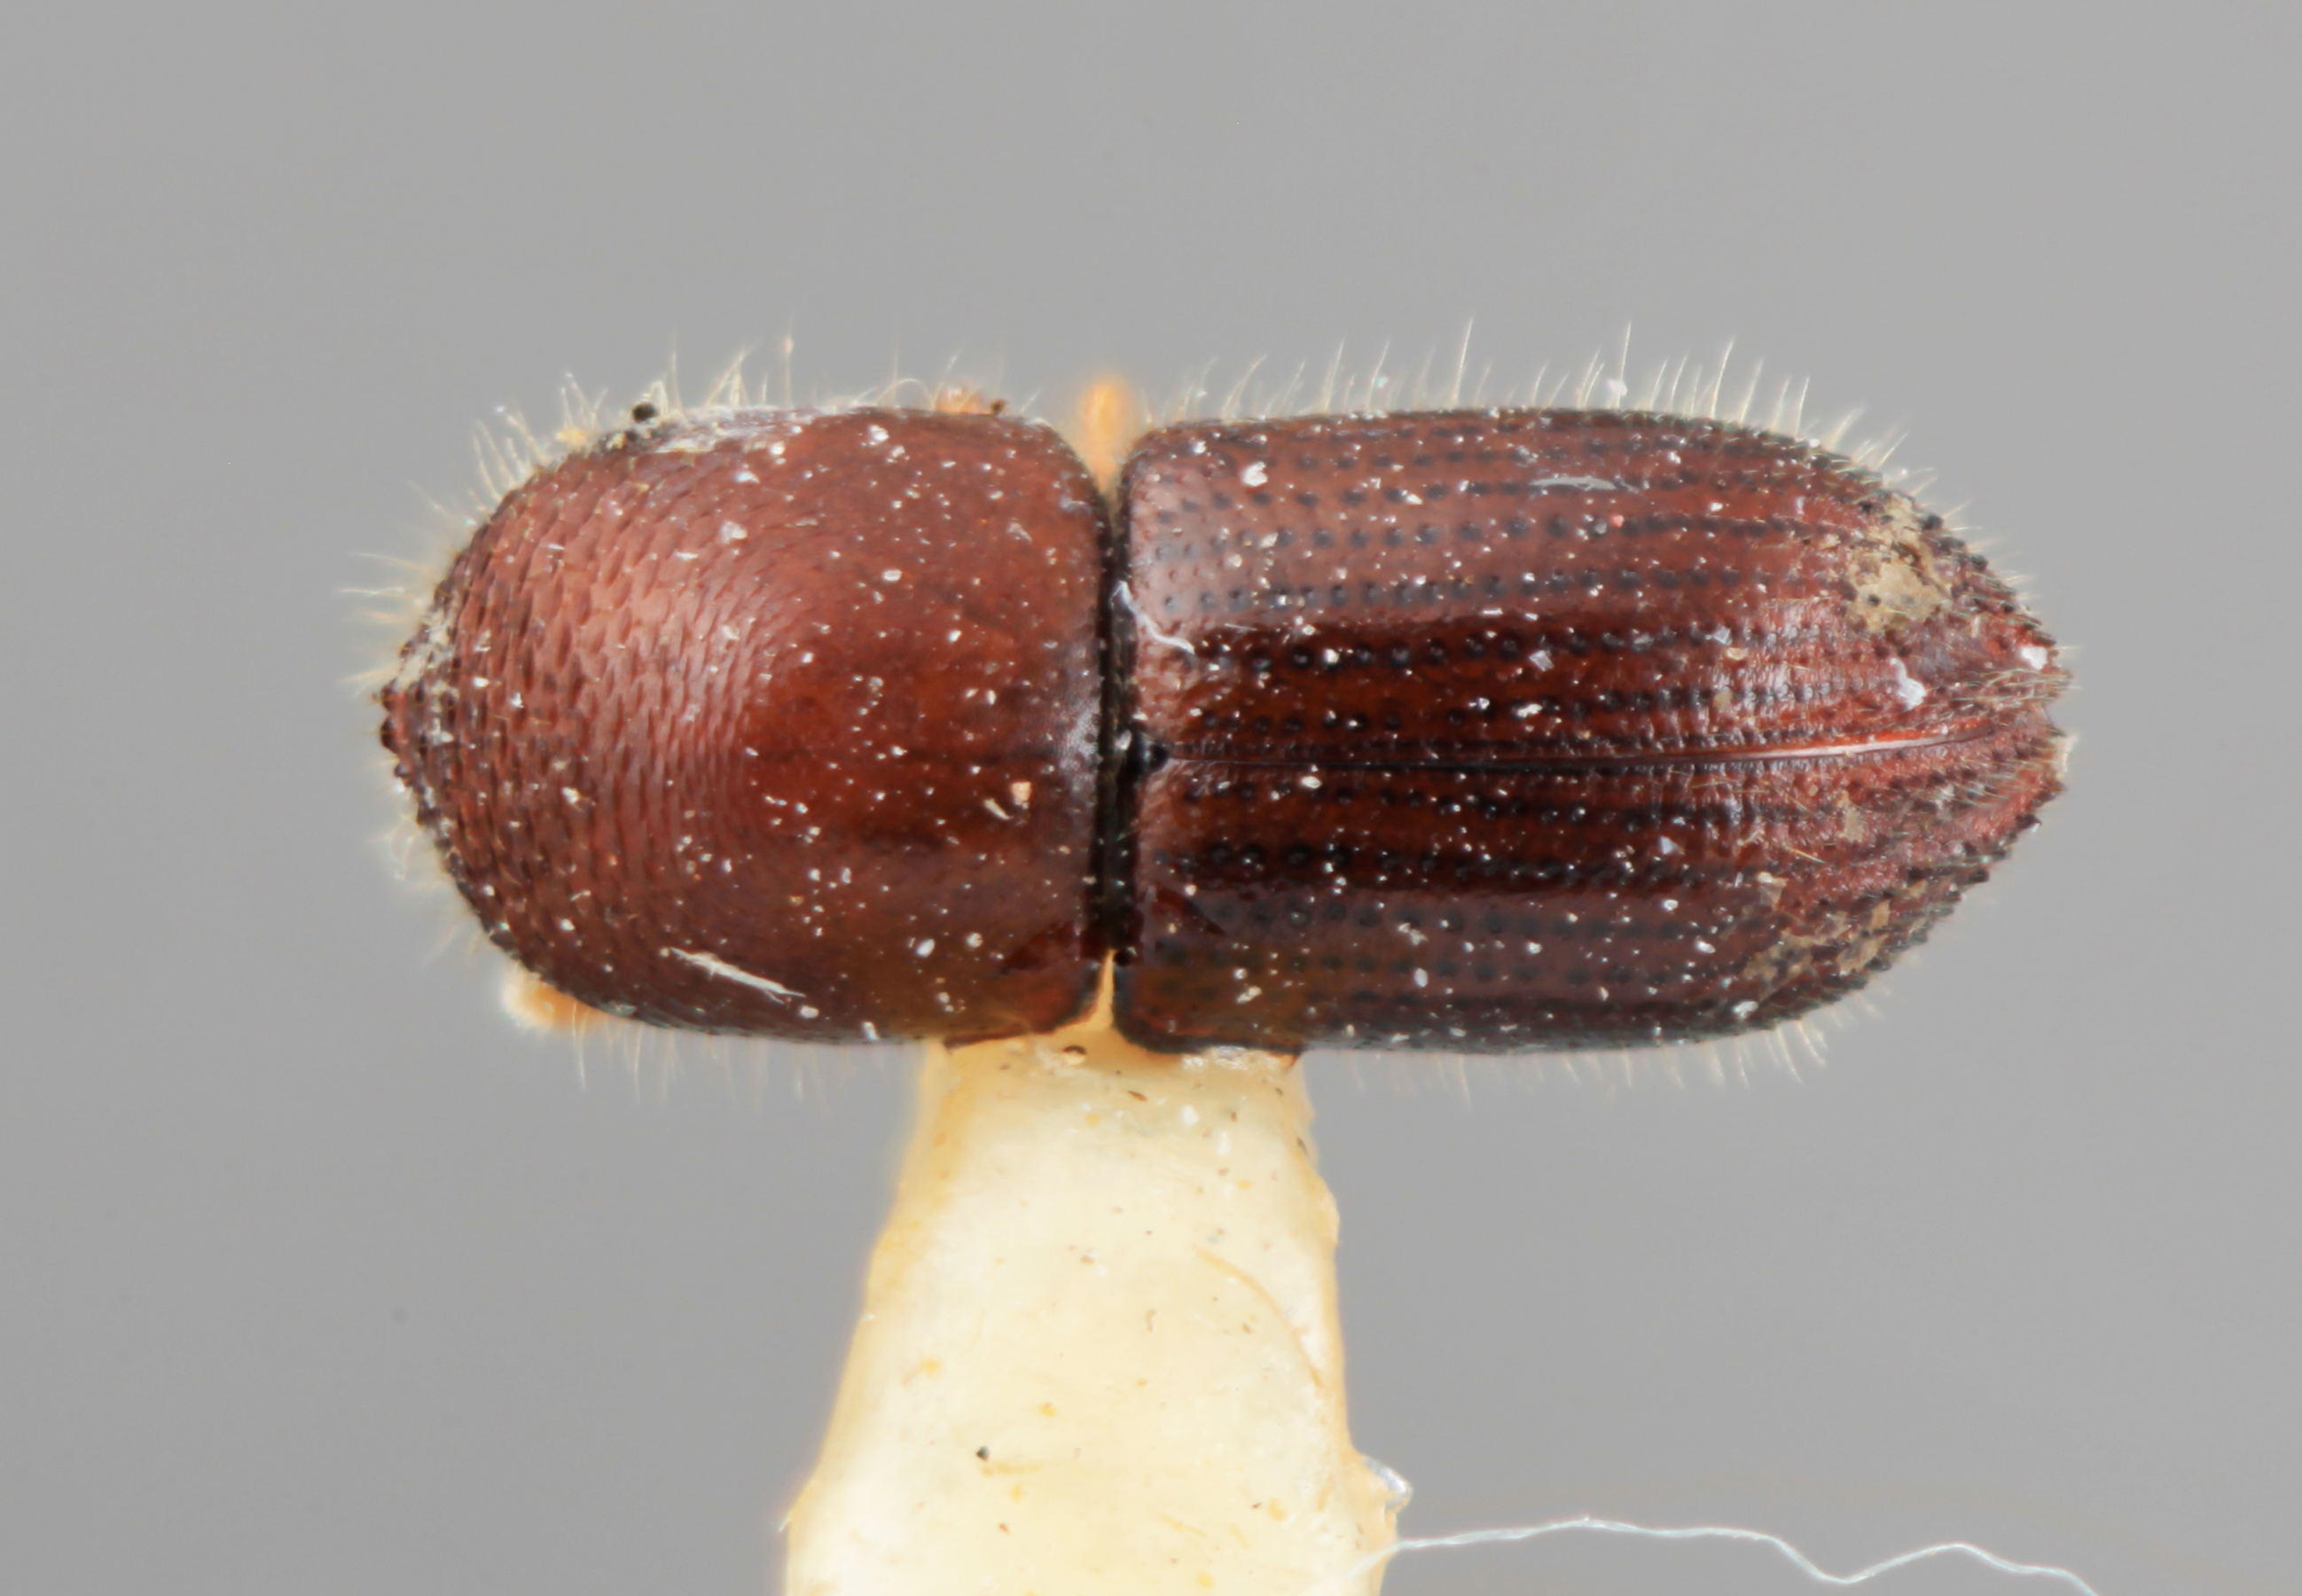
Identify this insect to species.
Theoborus incultus (also Xyleborus incultus)
